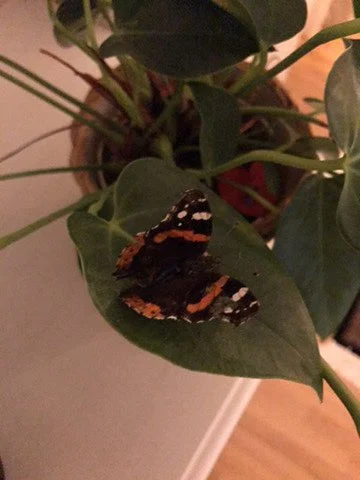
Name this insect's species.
Vanessa atalanta
